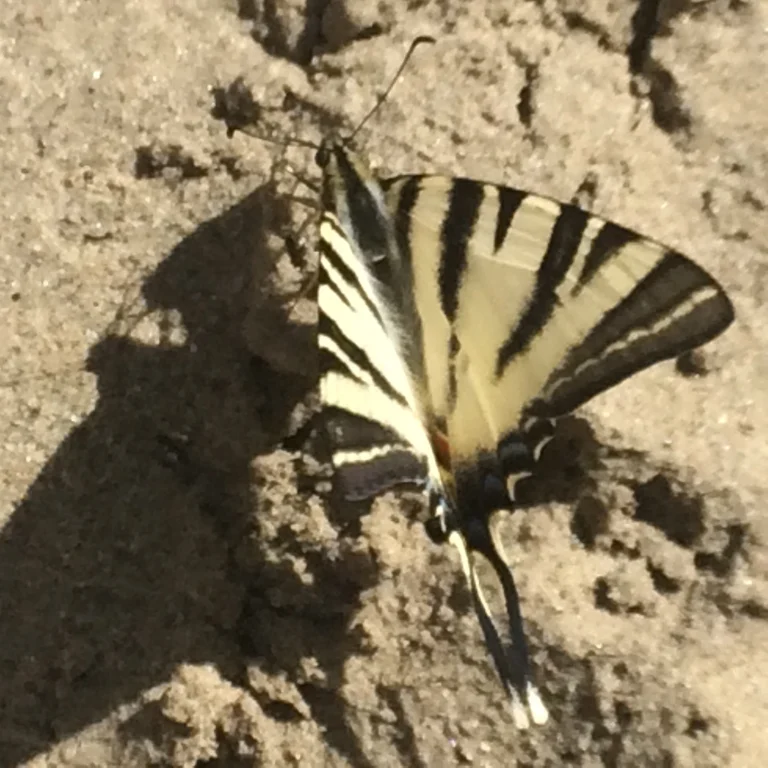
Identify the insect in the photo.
Iphiclides podalirius
